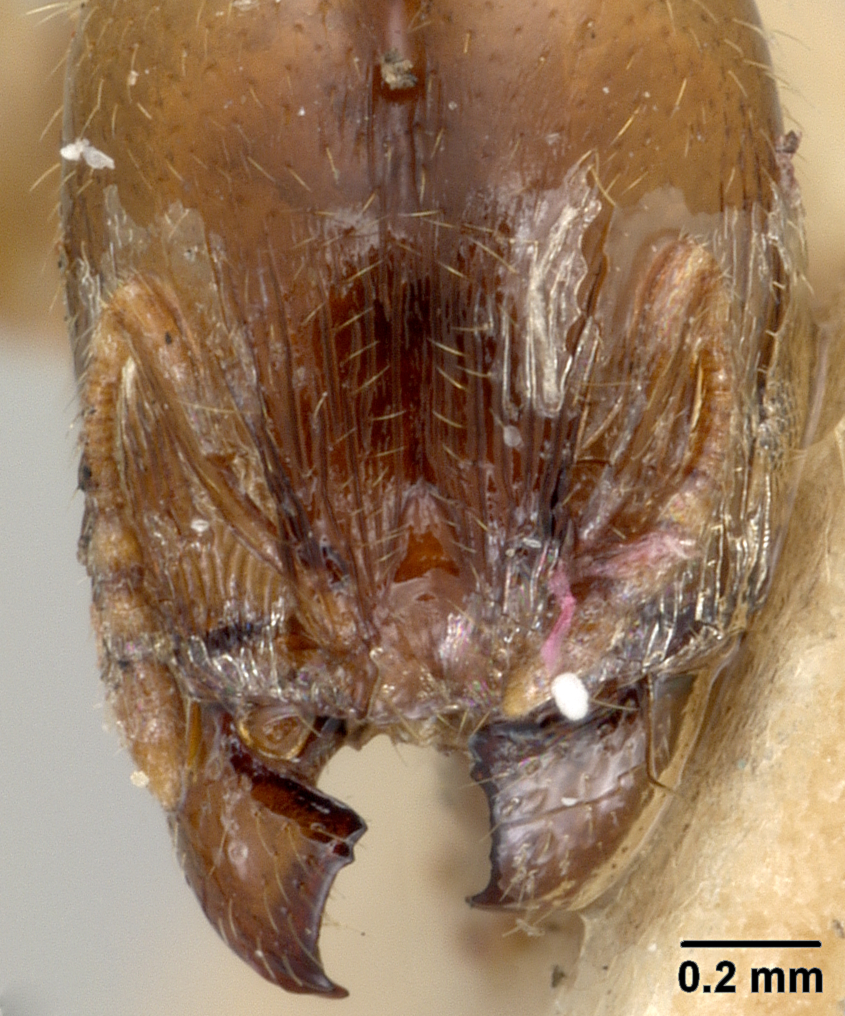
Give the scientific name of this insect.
Pheidole chalca
